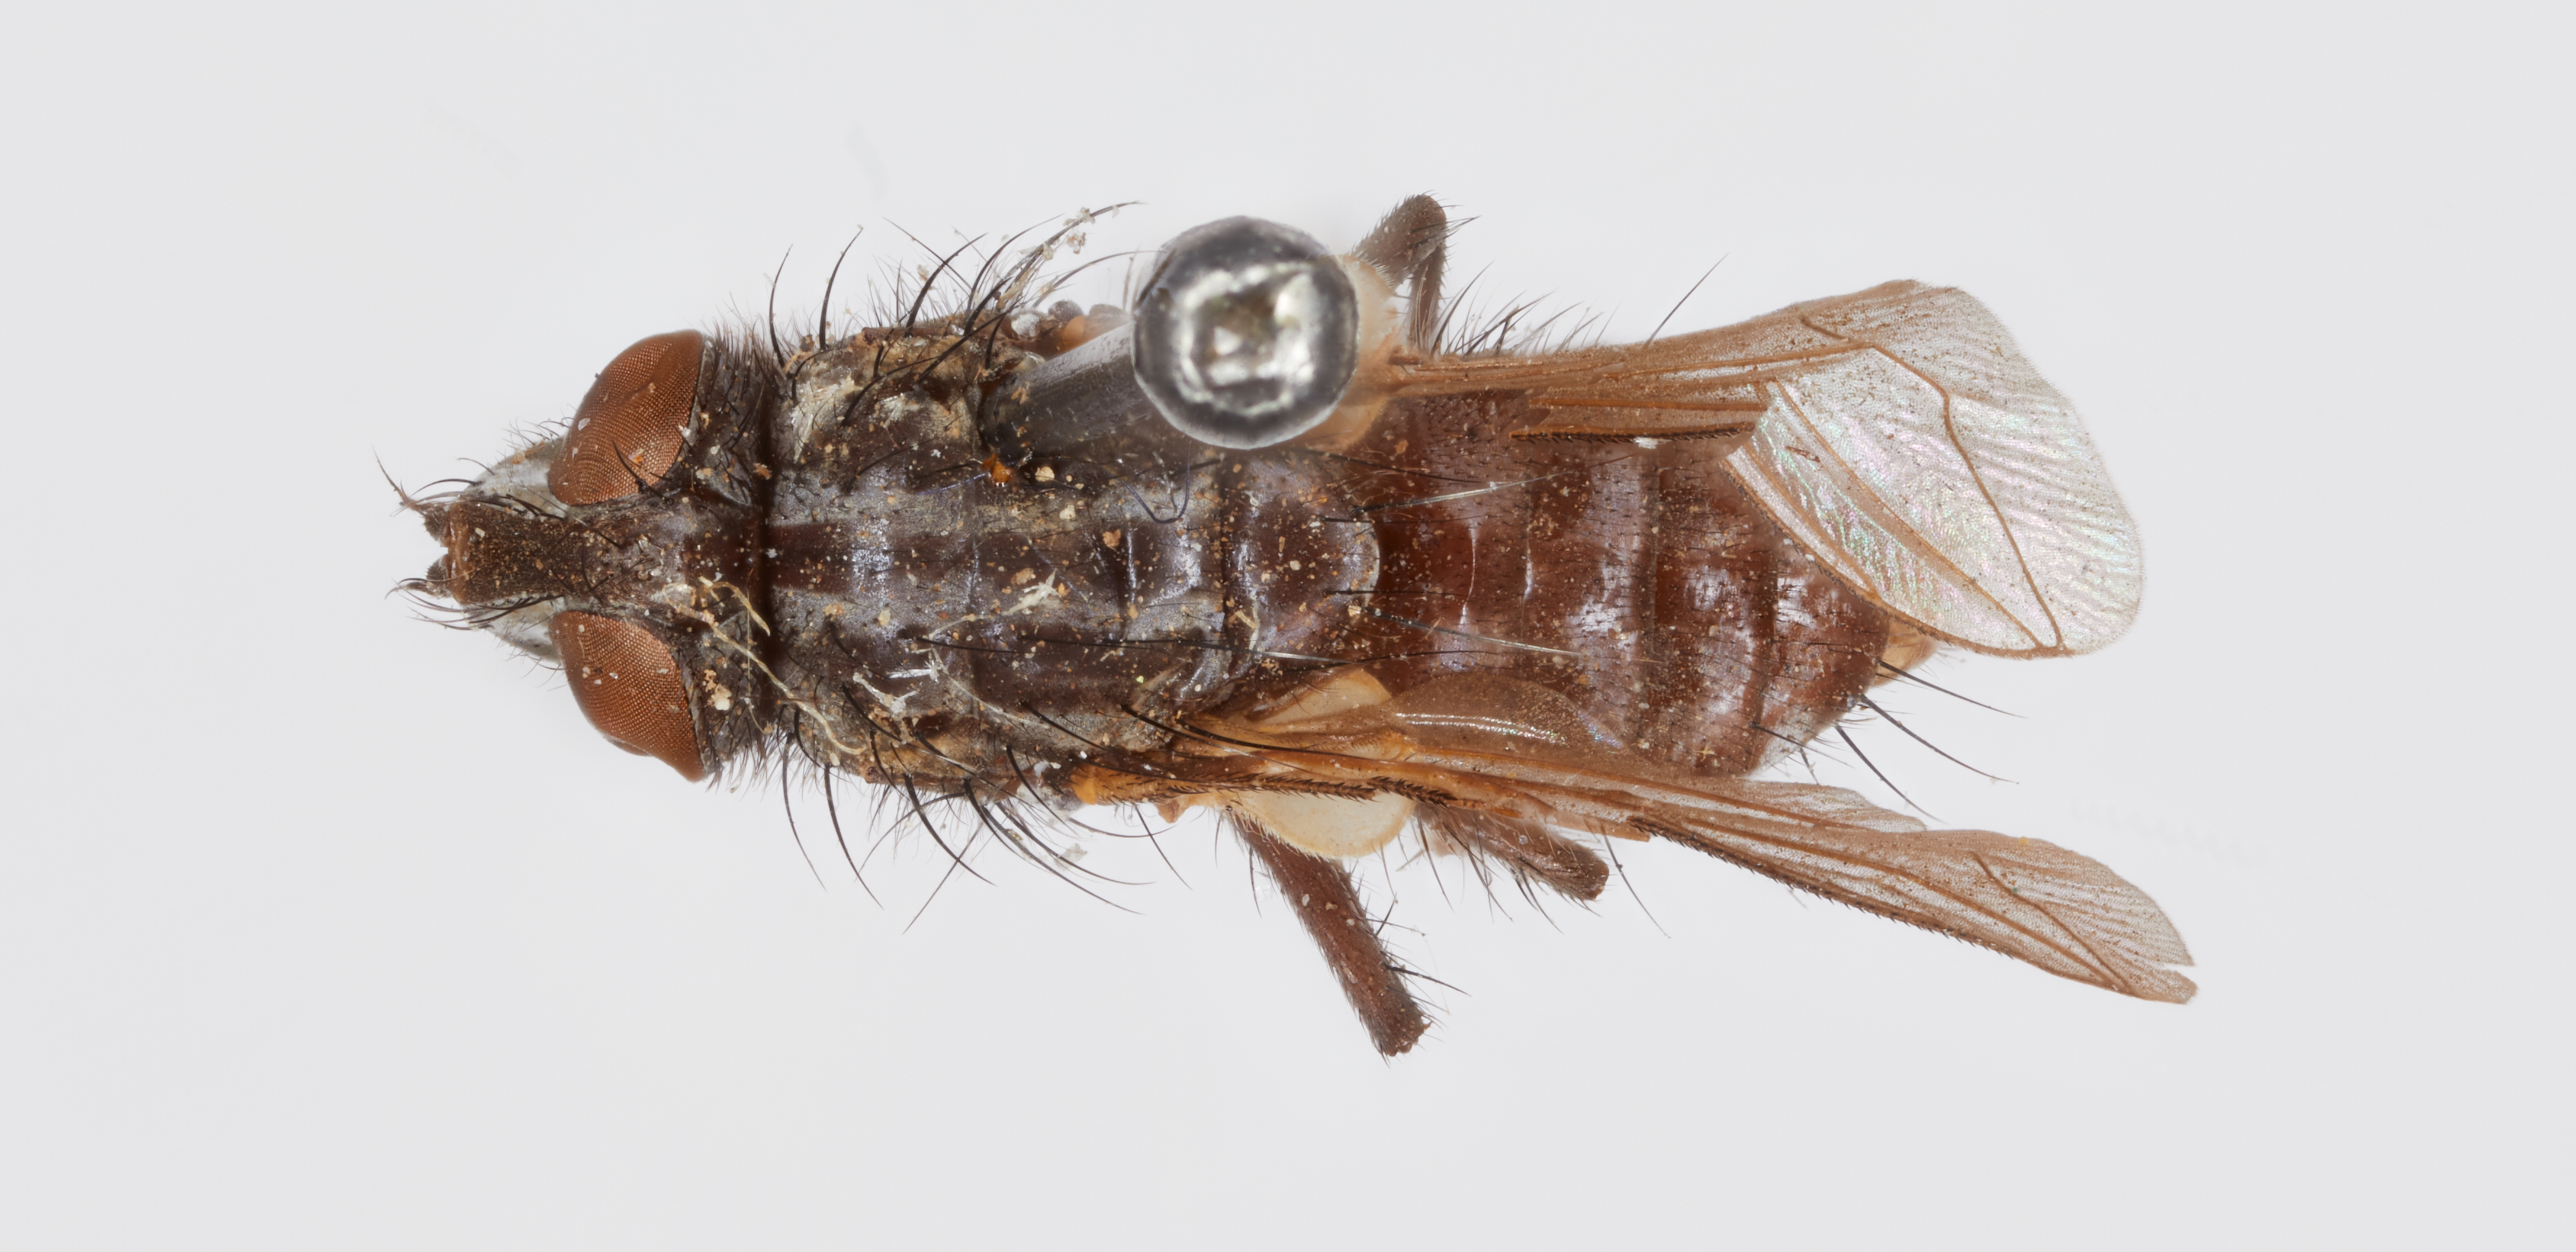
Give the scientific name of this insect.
Microcerellamyia retusa
